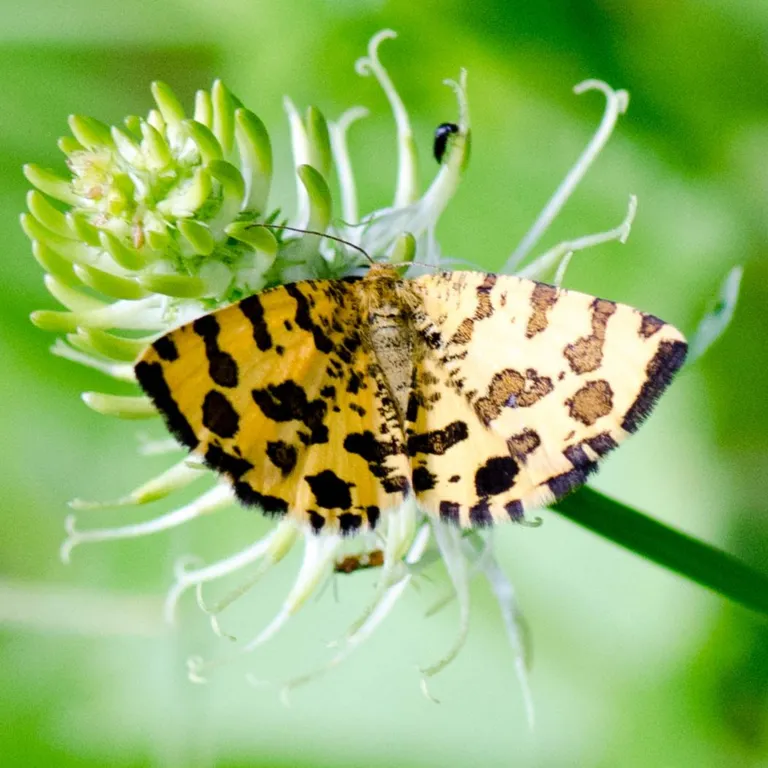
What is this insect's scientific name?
Pseudopanthera macularia
